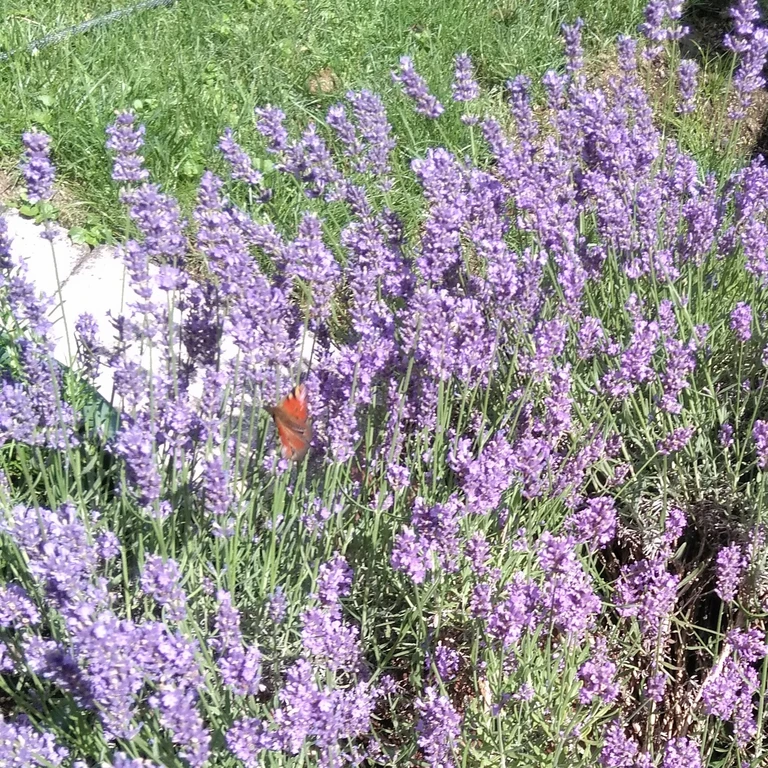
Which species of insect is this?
Aglais io
